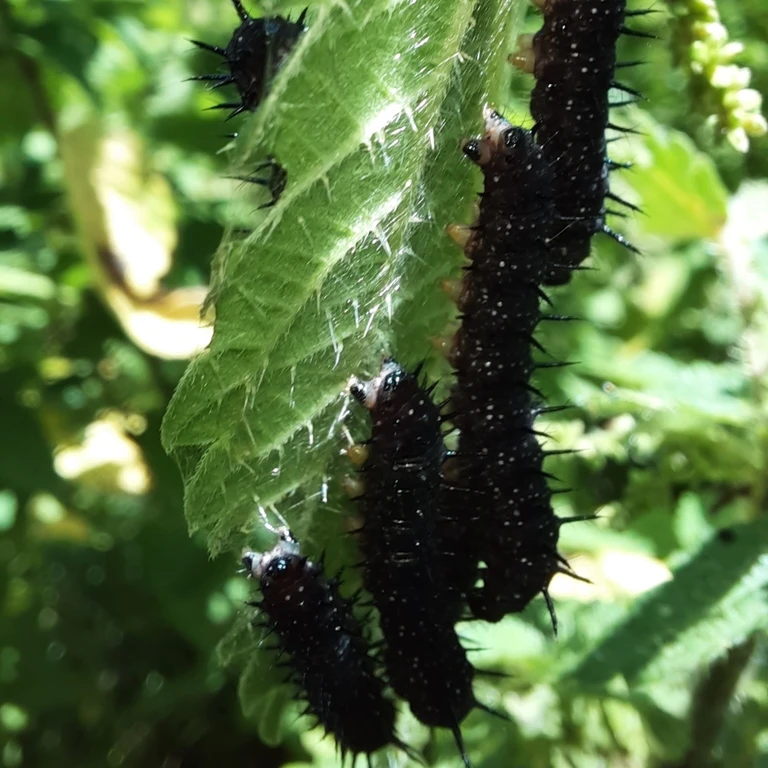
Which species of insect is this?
Aglais io
